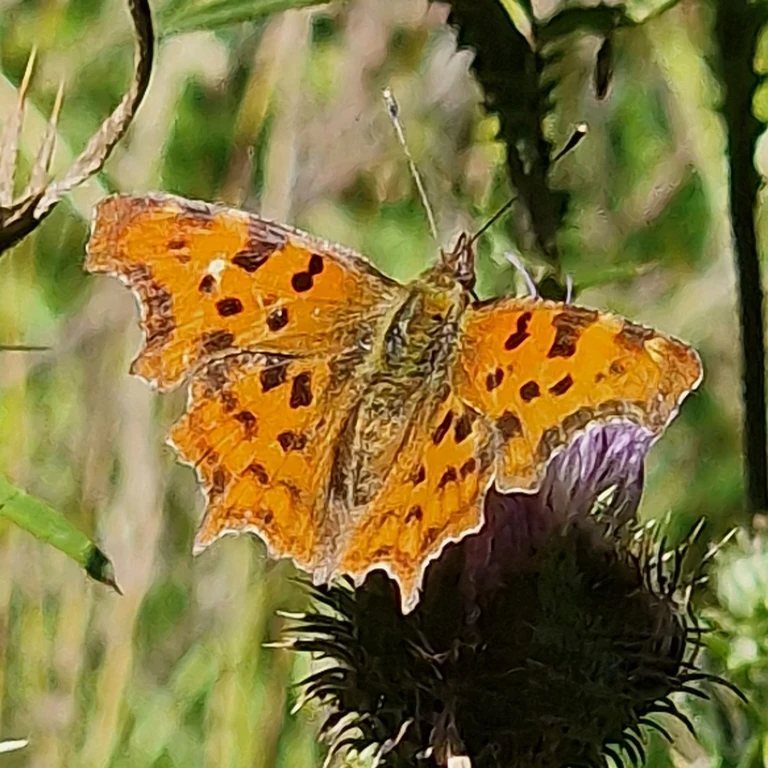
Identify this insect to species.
Polygonia c-album
